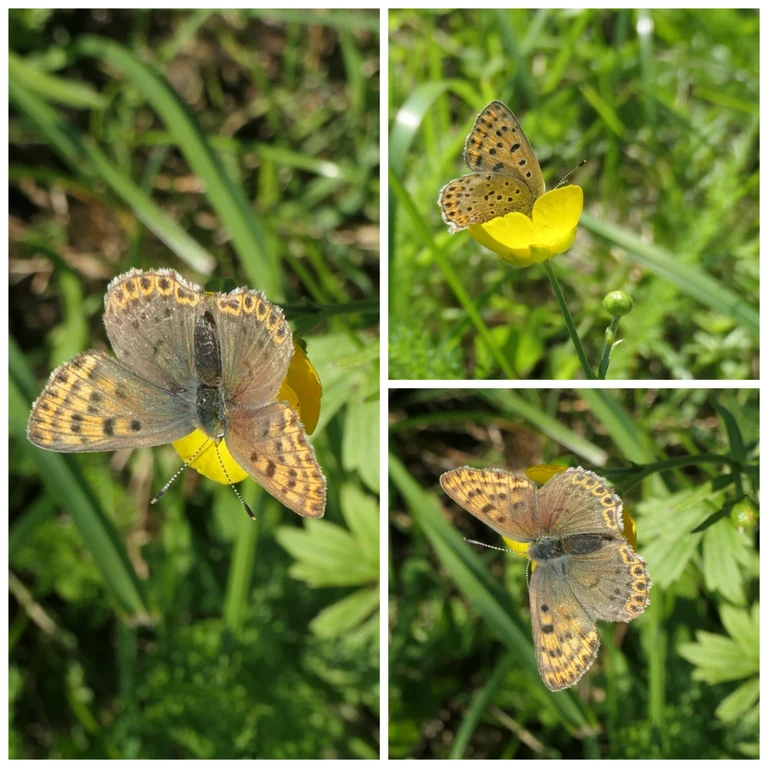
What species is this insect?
Lycaena tityrus (also Loweia tityrus)
